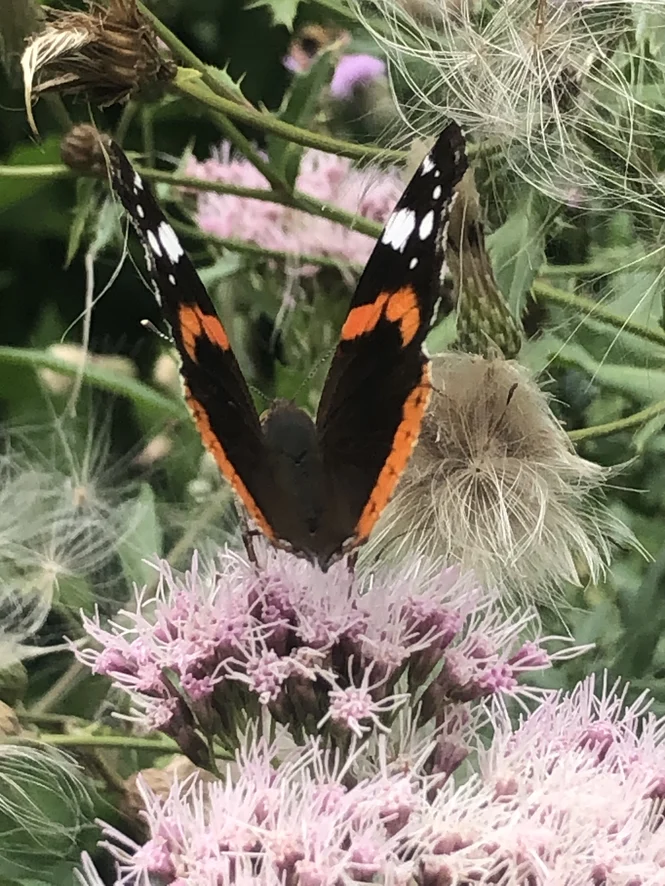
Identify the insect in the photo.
Vanessa atalanta
